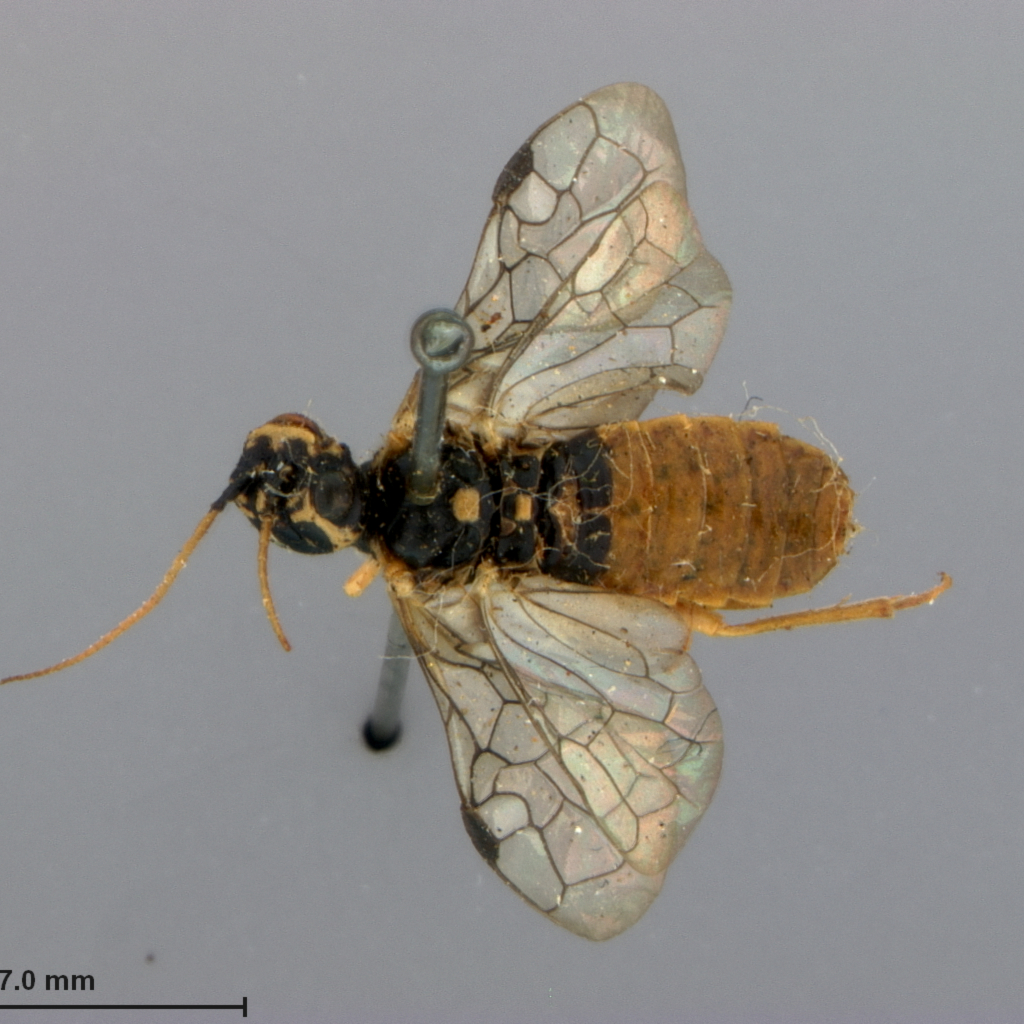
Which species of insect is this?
Bactroceros sitkensis
